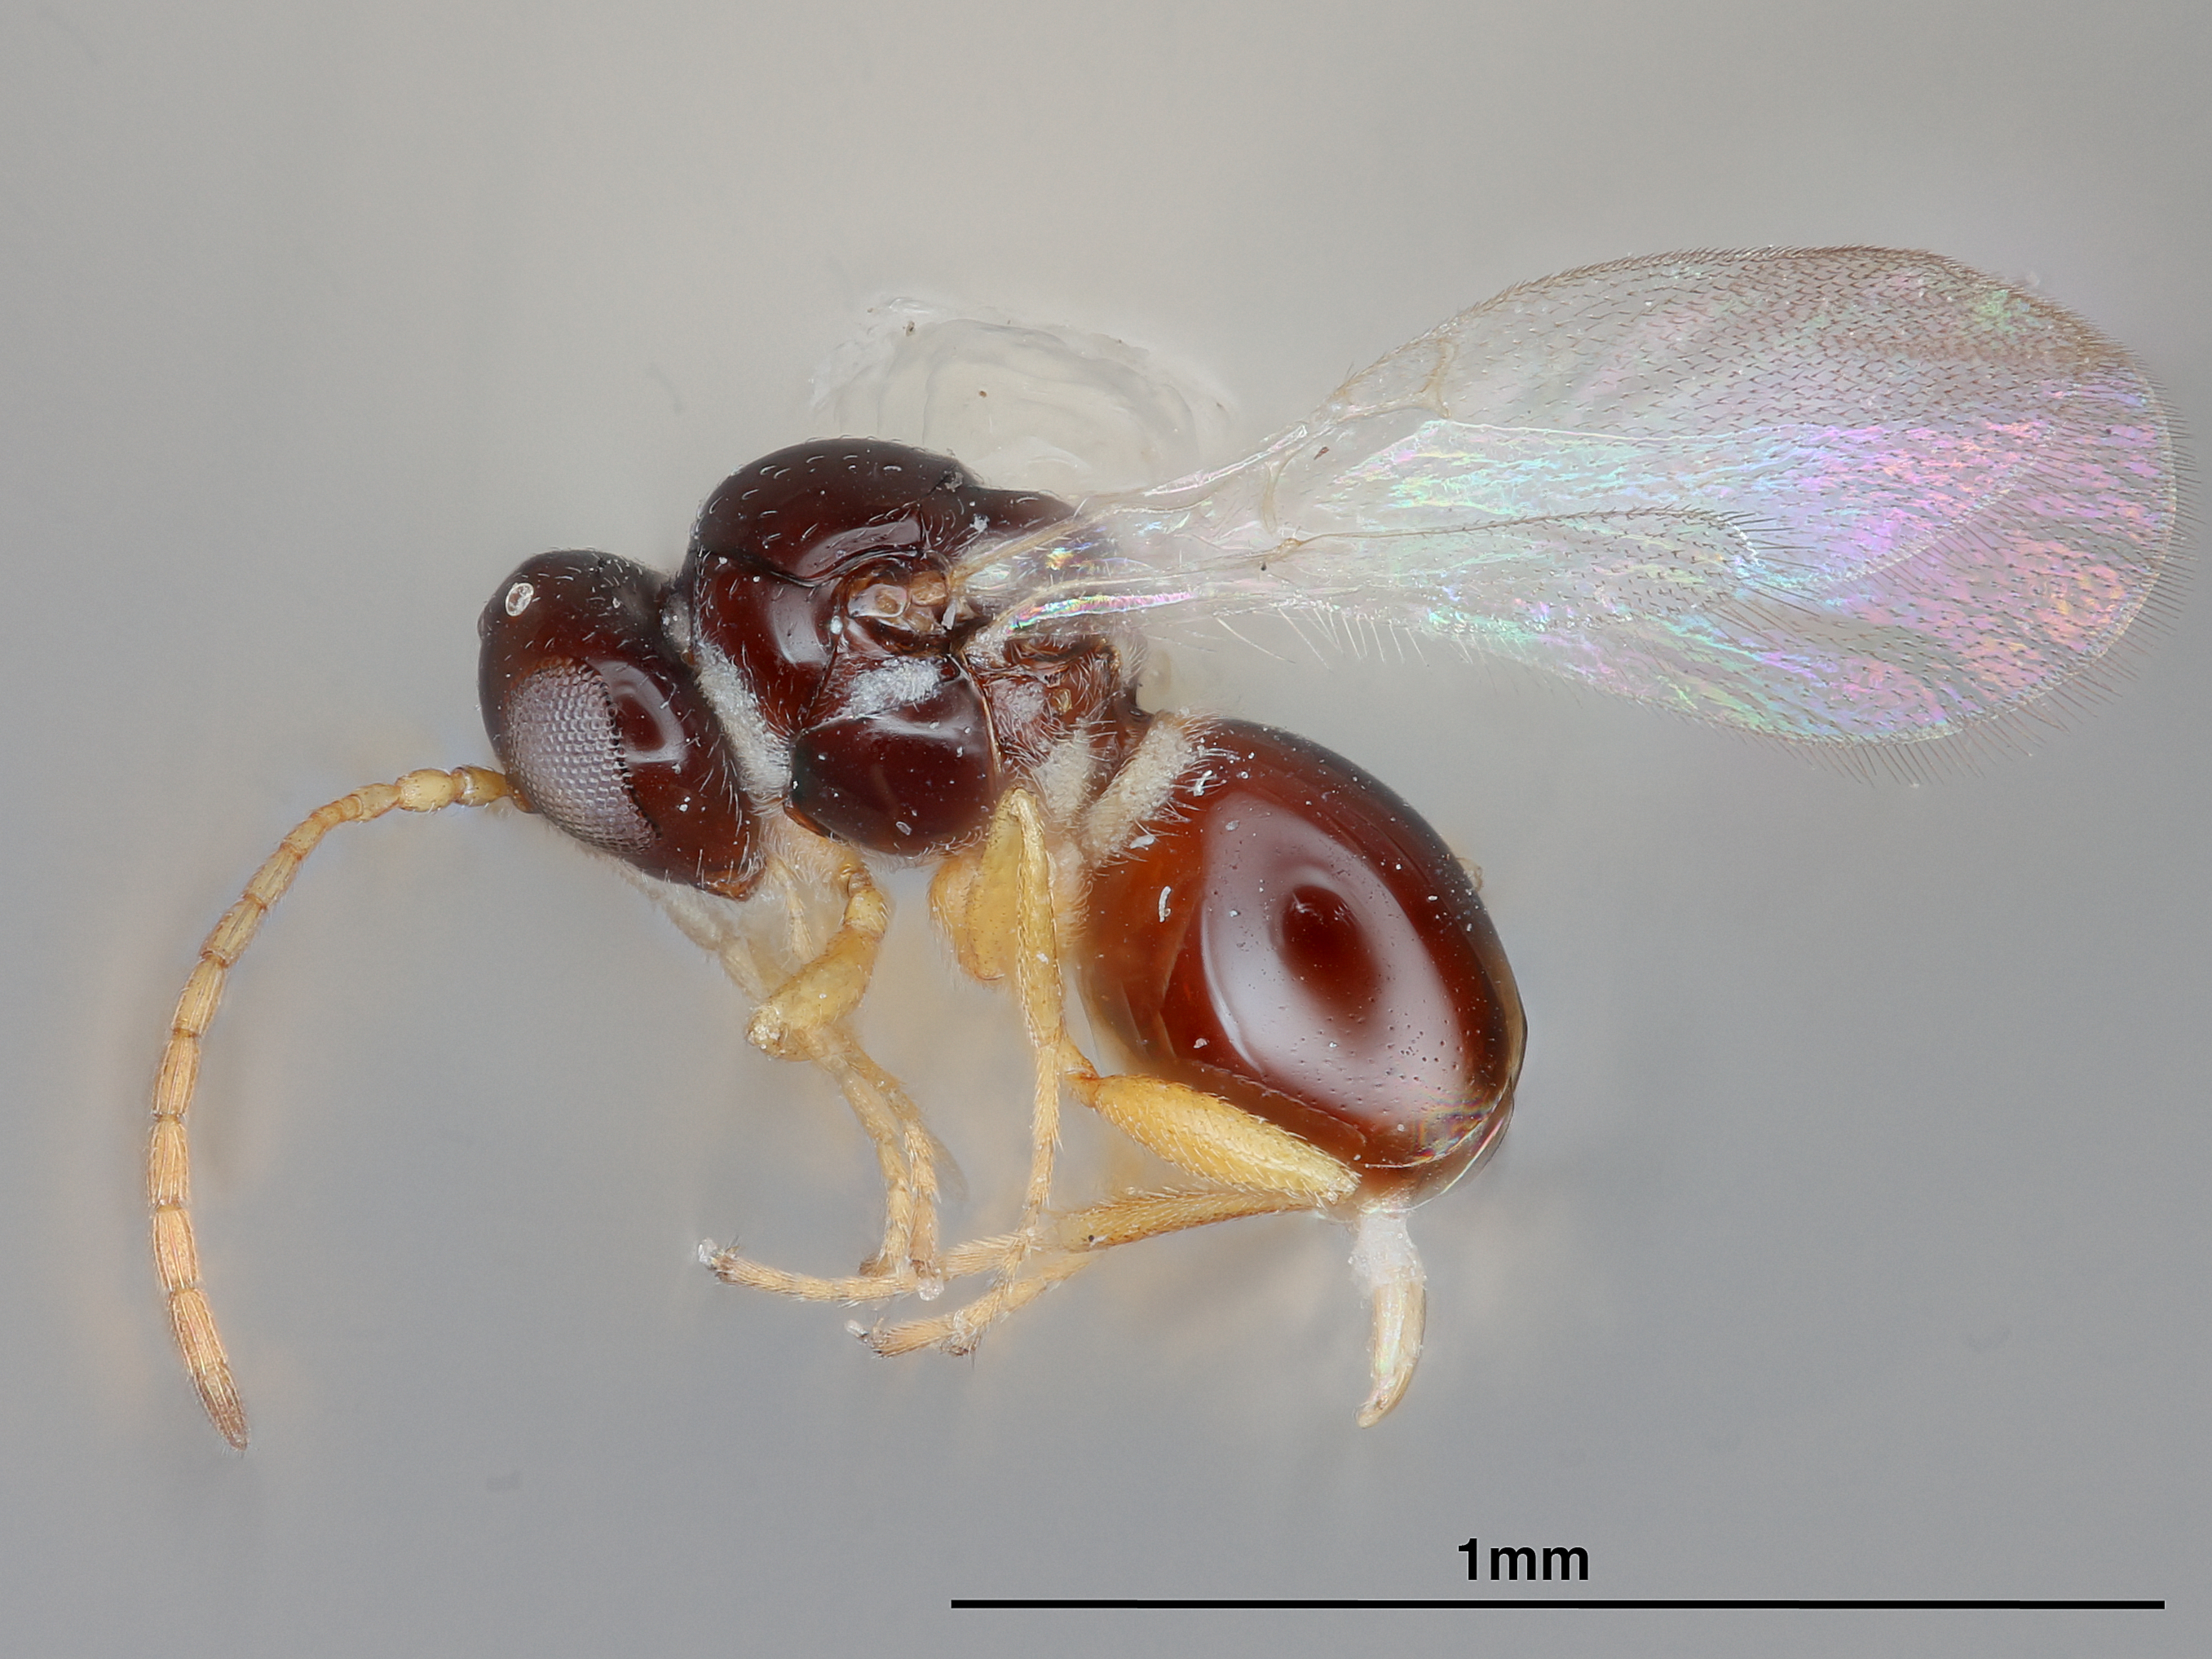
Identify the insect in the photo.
Dilyta rathmanae
